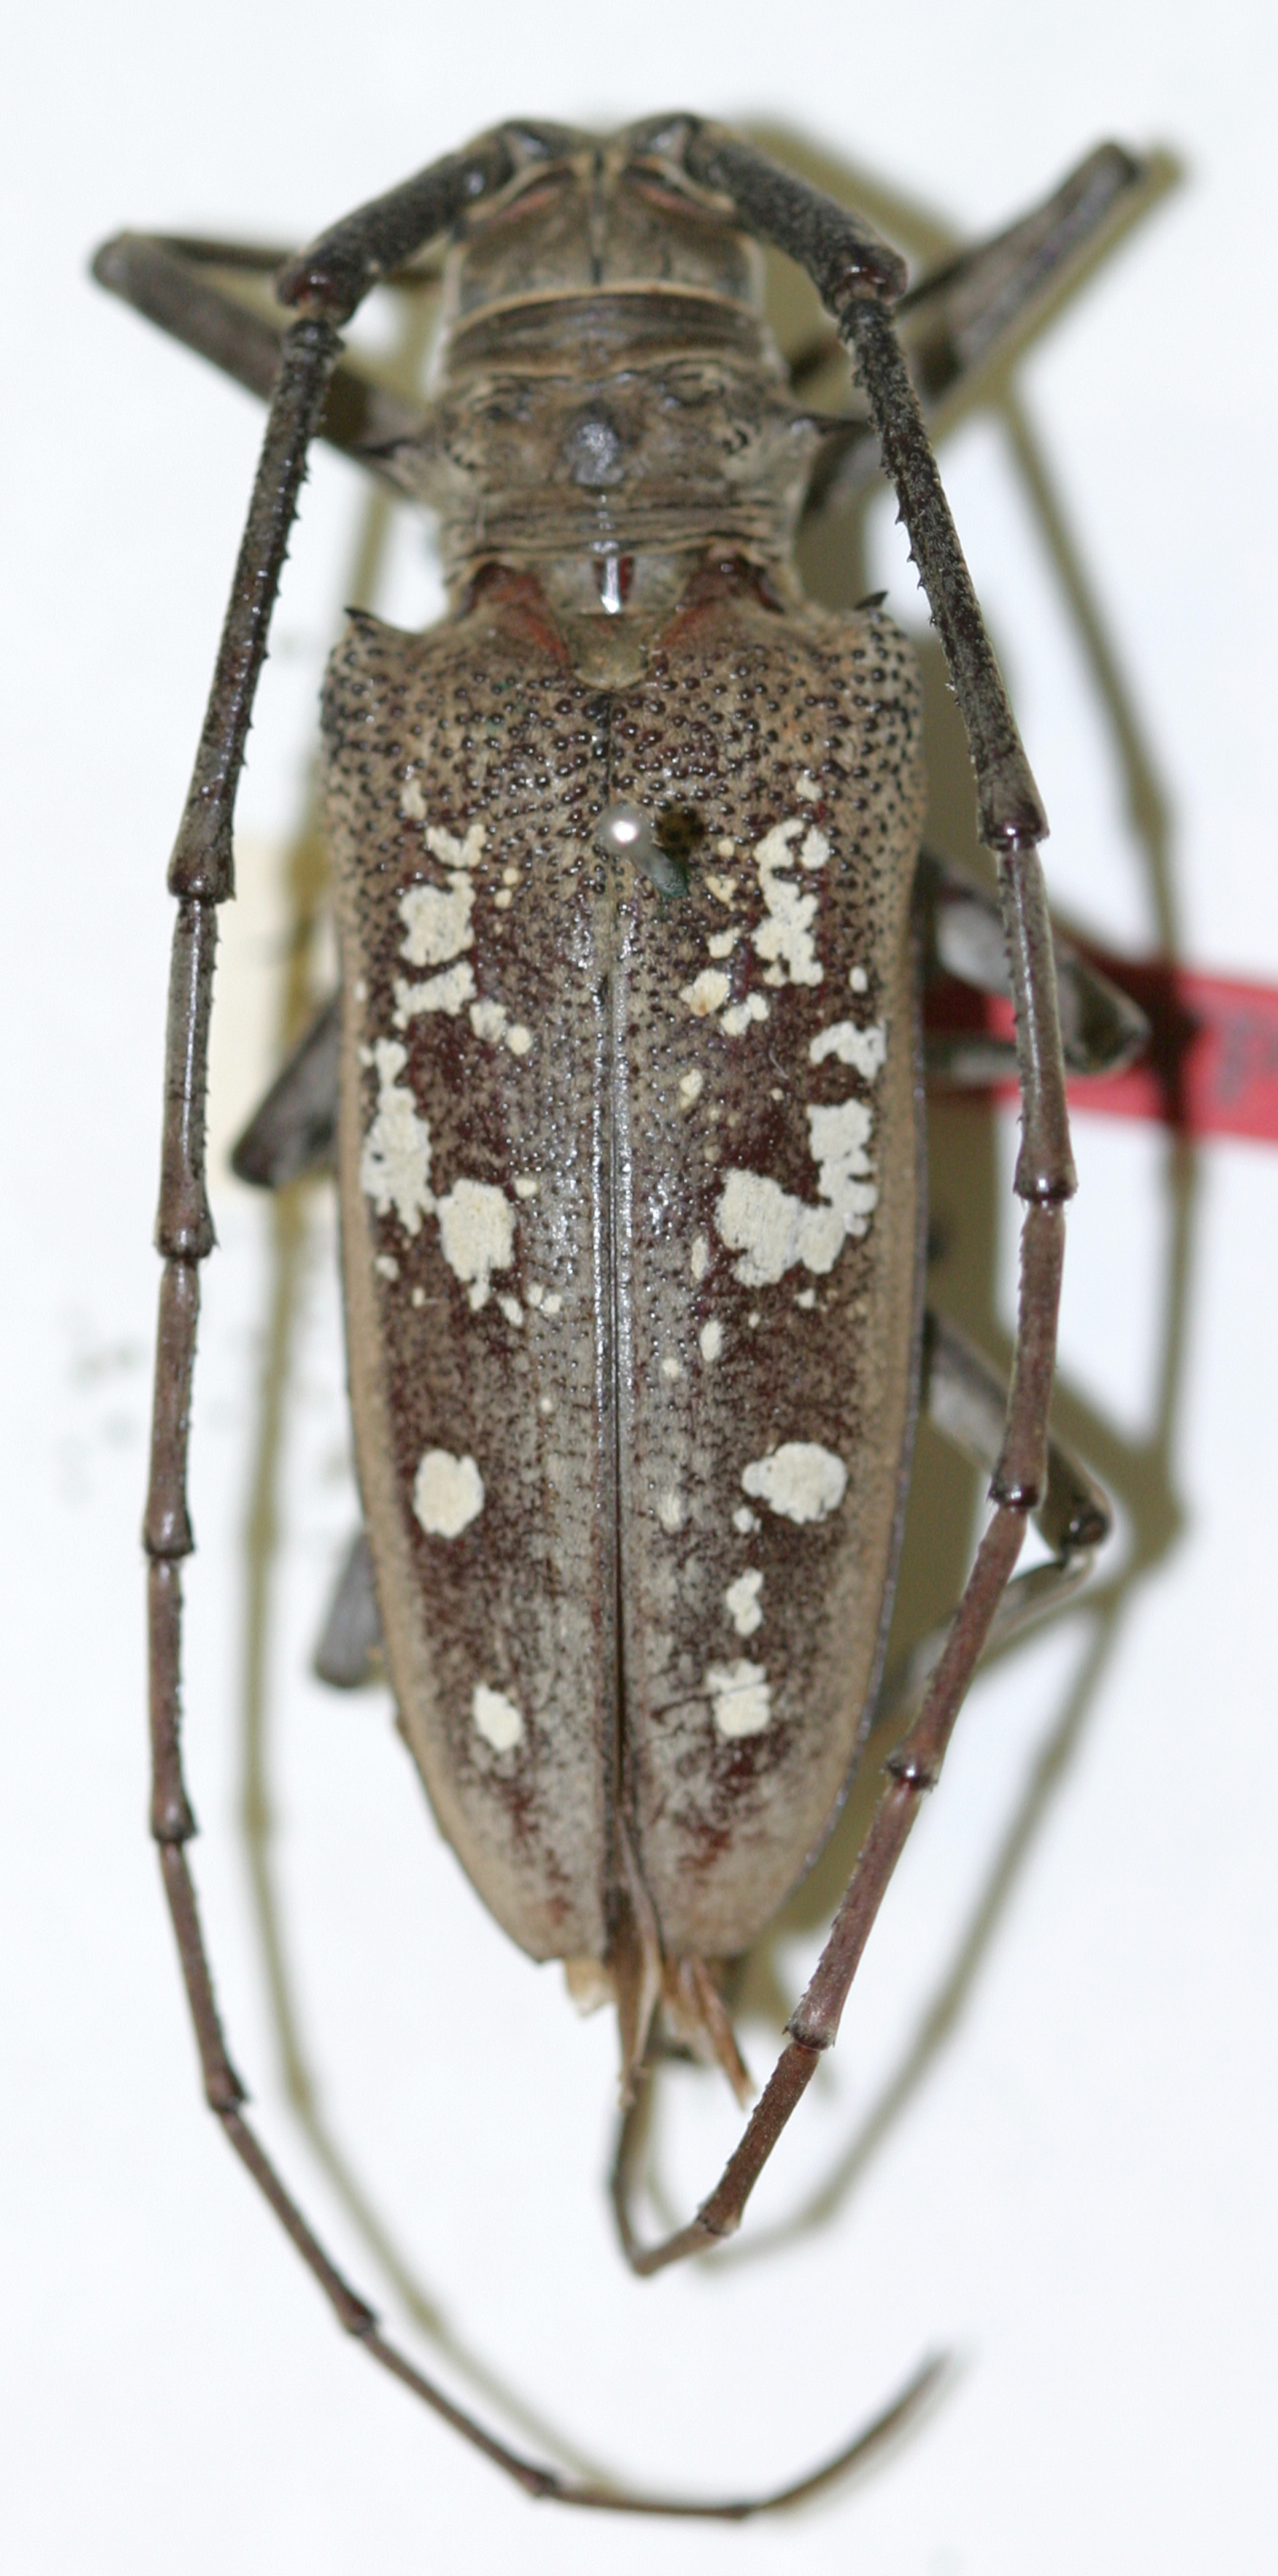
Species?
Batocera nebulosa
